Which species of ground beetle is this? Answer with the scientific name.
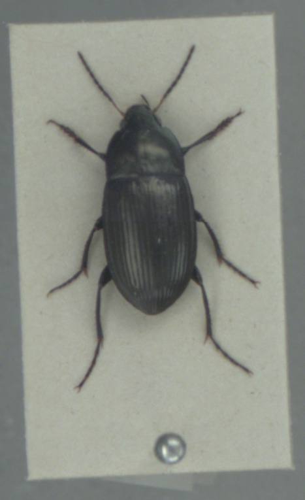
Amara similata
